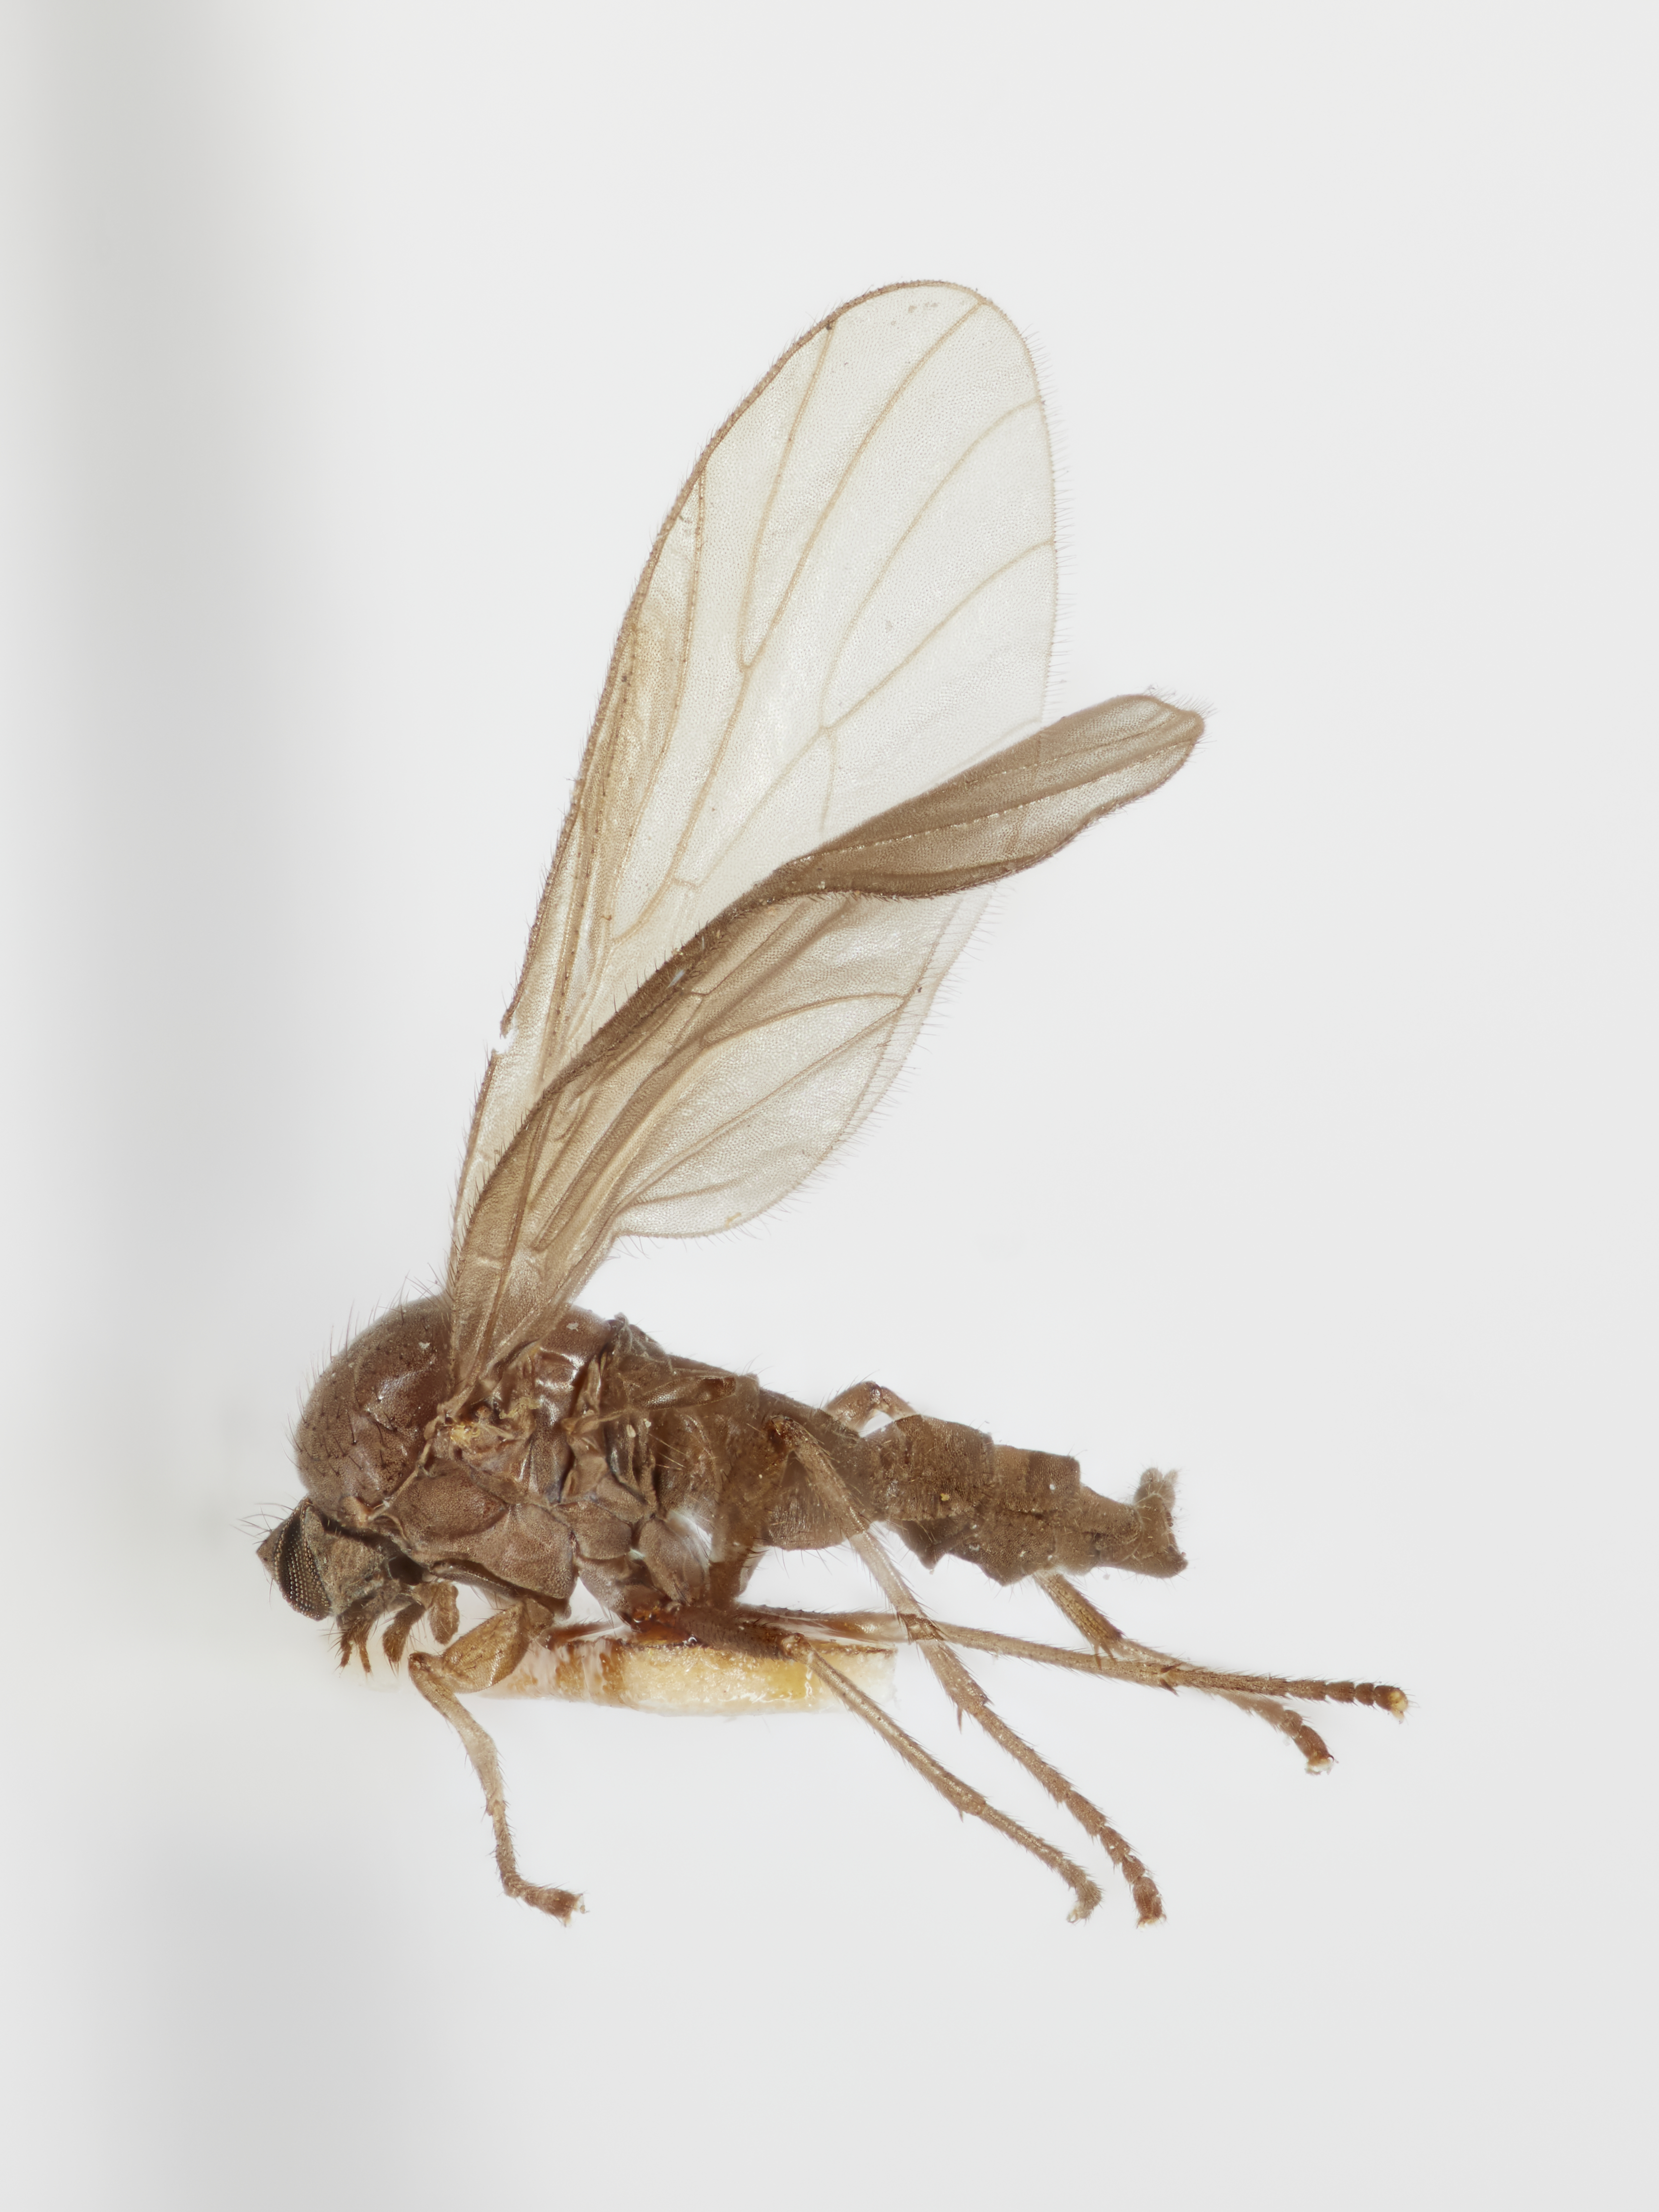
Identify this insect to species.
Misgomyia obscura
